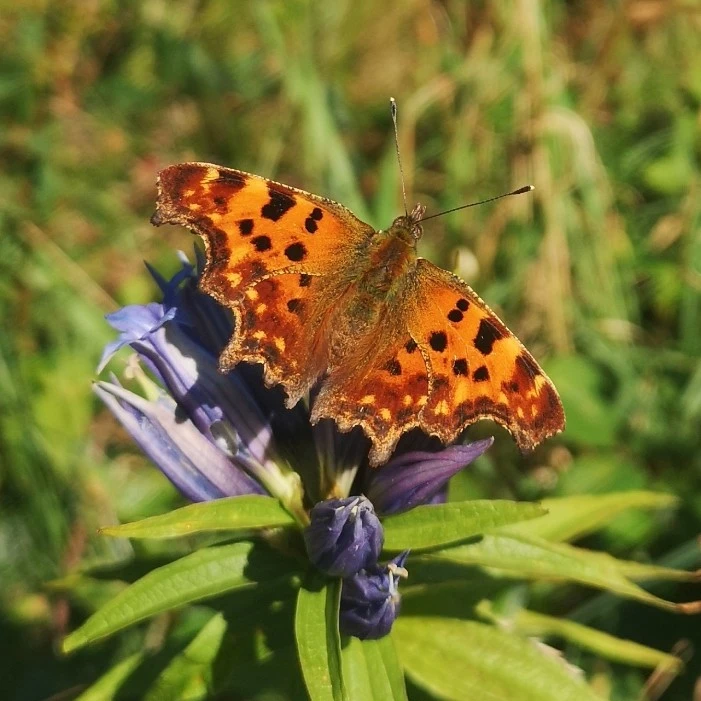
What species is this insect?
Polygonia c-album
